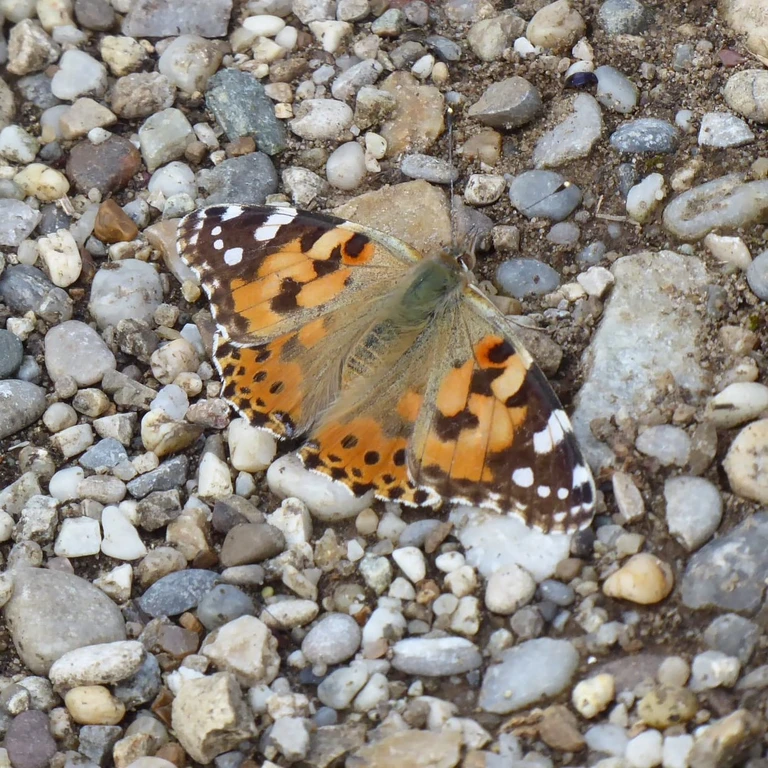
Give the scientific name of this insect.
Vanessa cardui
